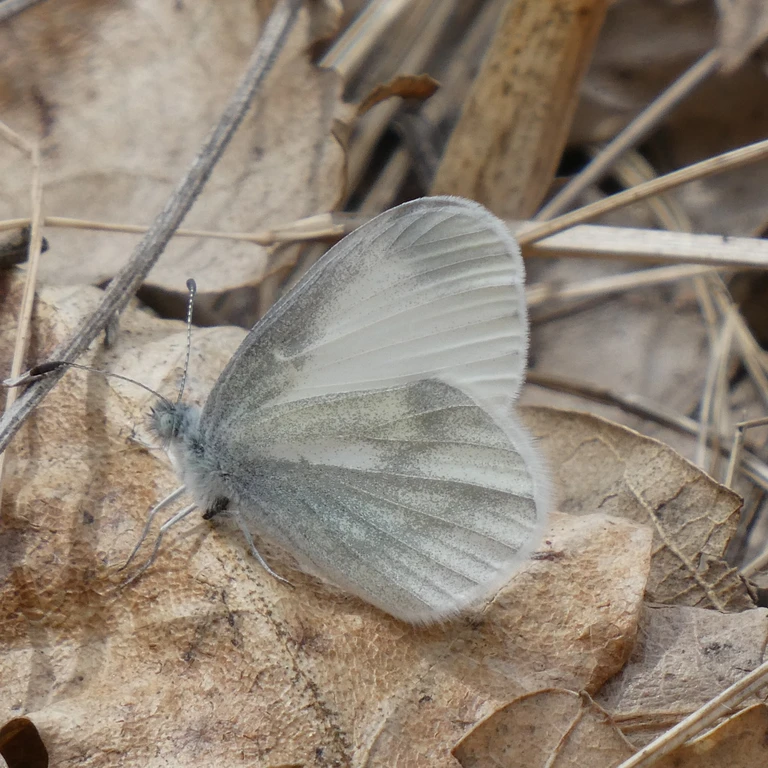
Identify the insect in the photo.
Leptidea sinapis/juvernica
